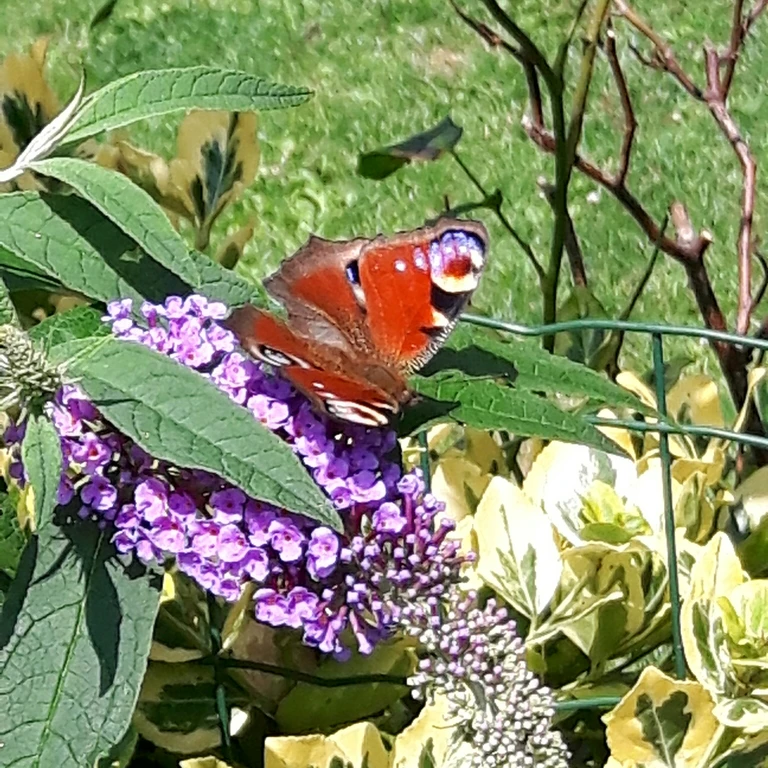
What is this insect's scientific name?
Aglais io
